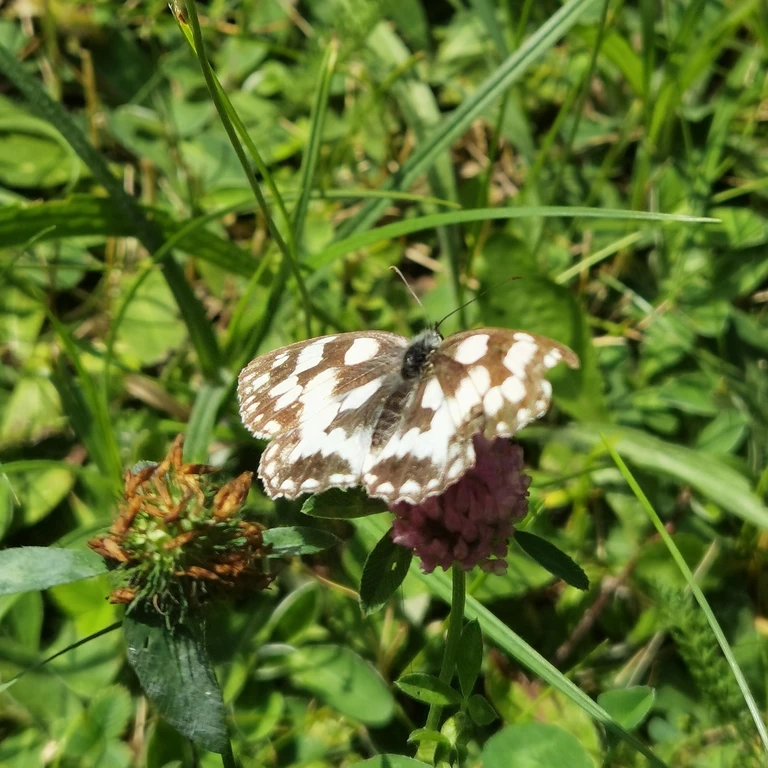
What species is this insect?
Melanargia galathea
